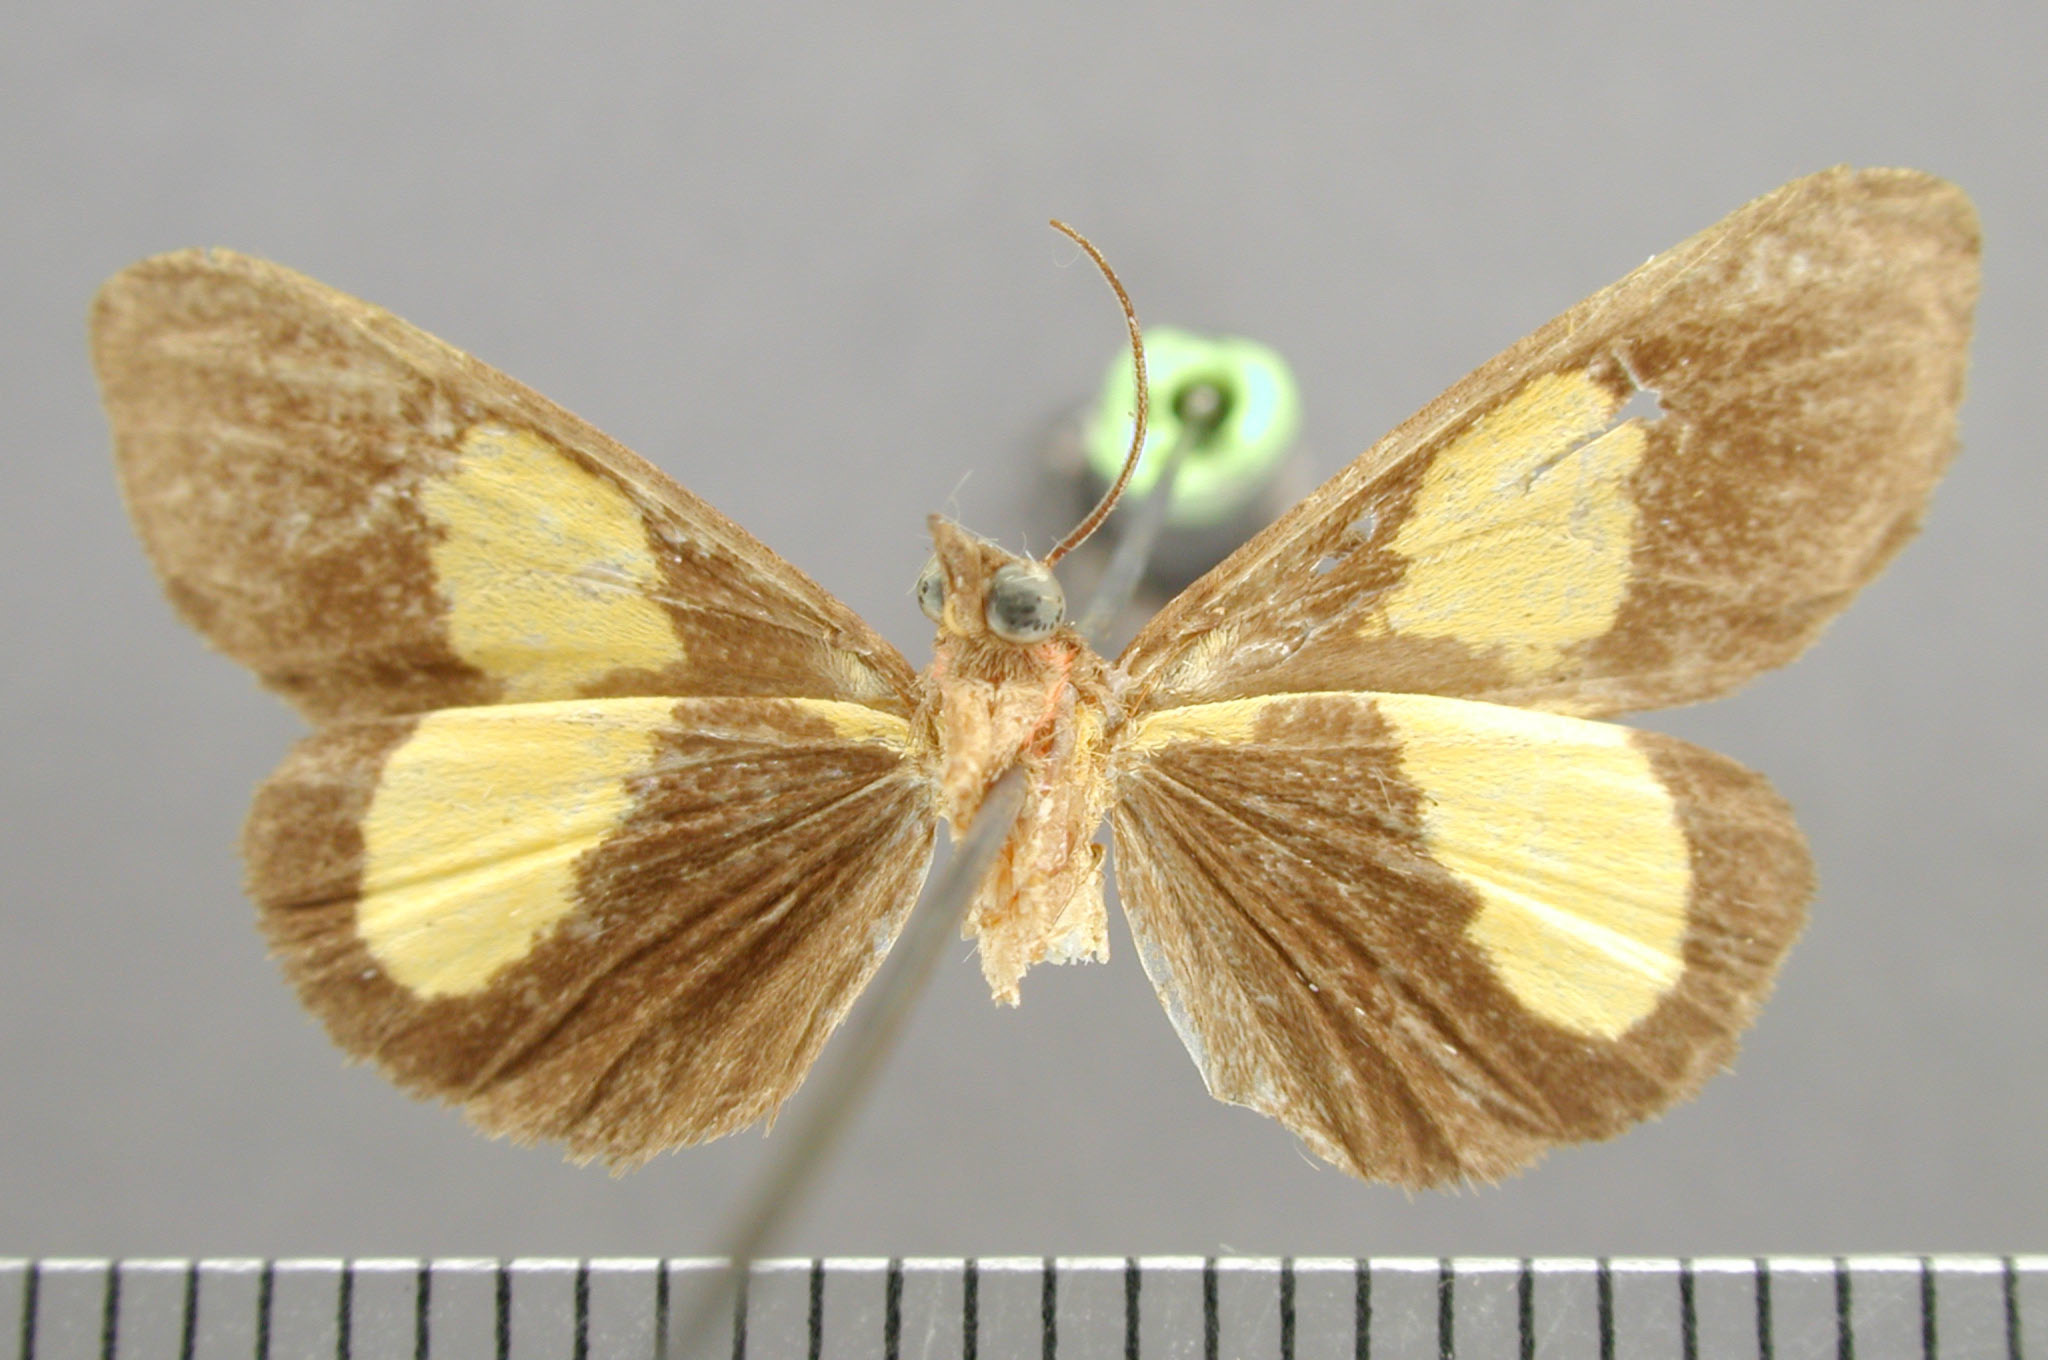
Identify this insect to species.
Virbia fluminea
